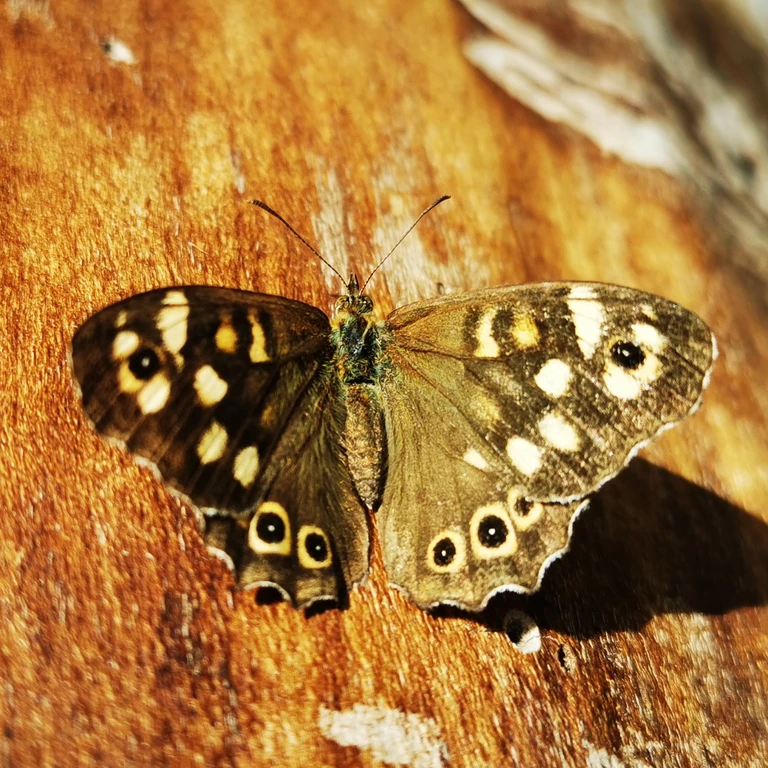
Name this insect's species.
Pararge aegeria
